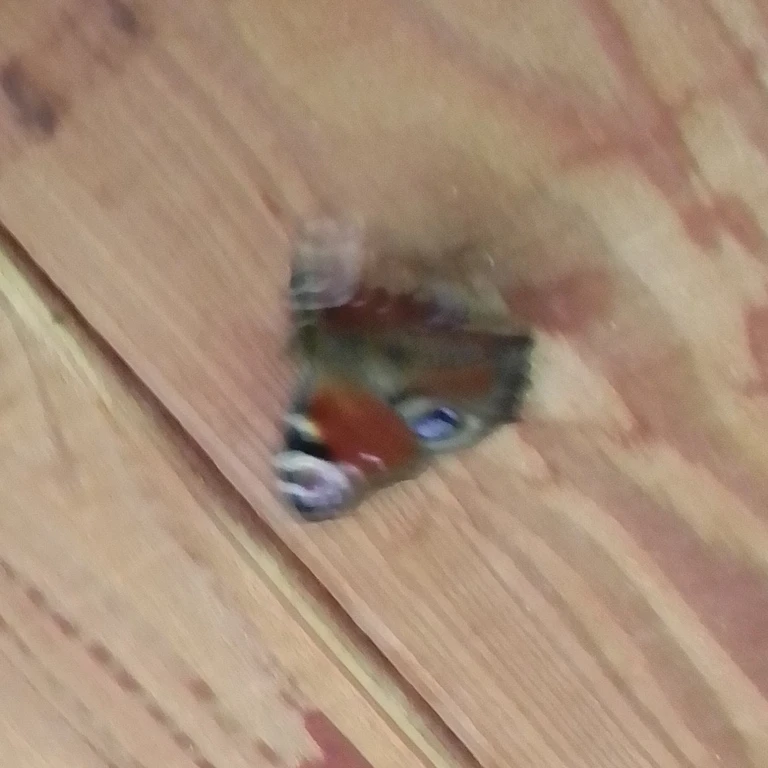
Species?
Aglais io
